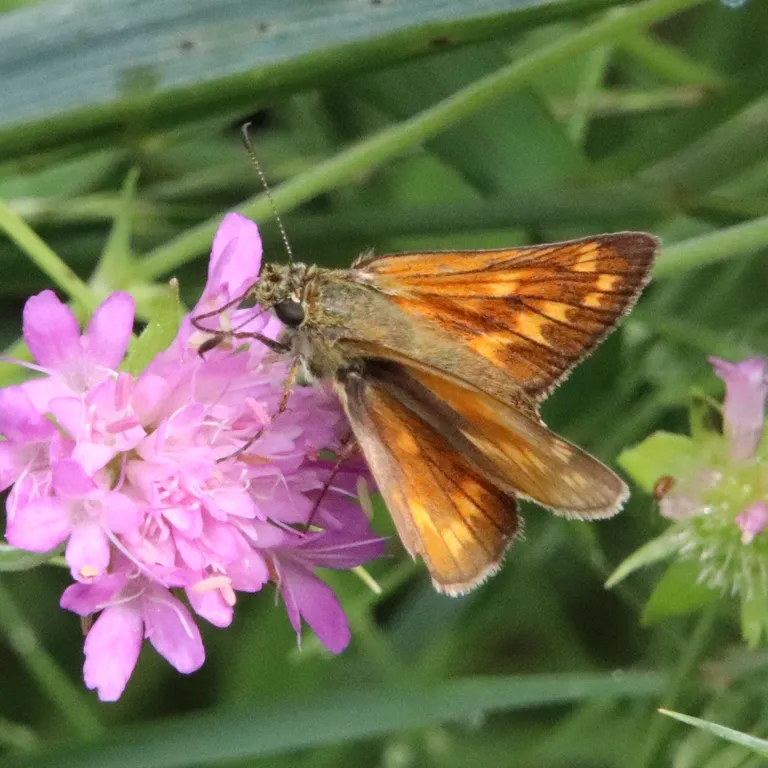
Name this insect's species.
Ochlodes sylvanus (also Ochlodes venata)
